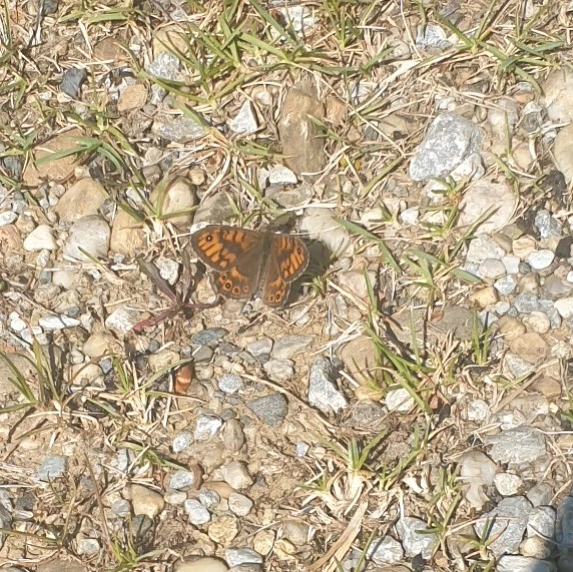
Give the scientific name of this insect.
Lasiommata megera (also Pararge megera)
